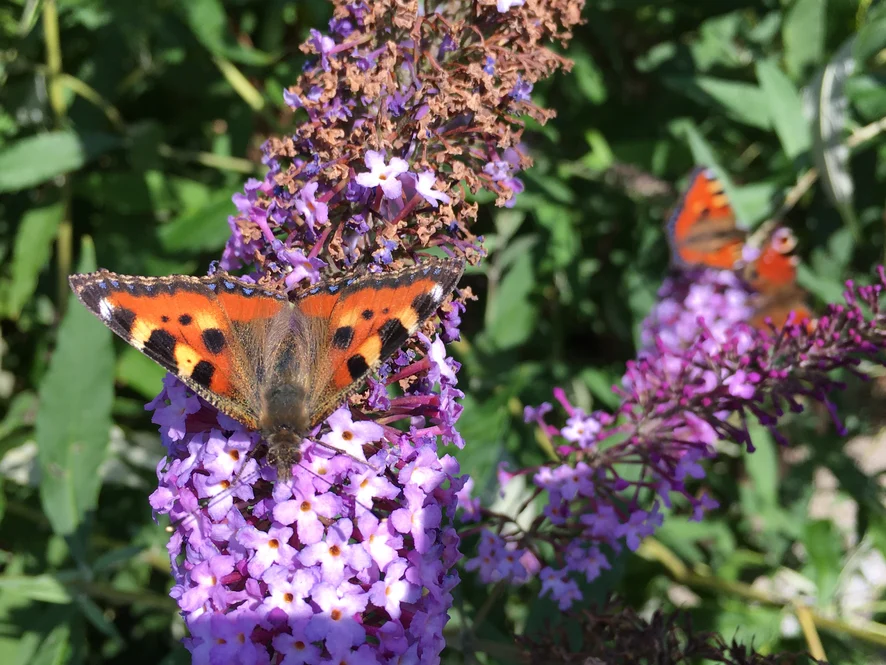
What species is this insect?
Aglais urticae
